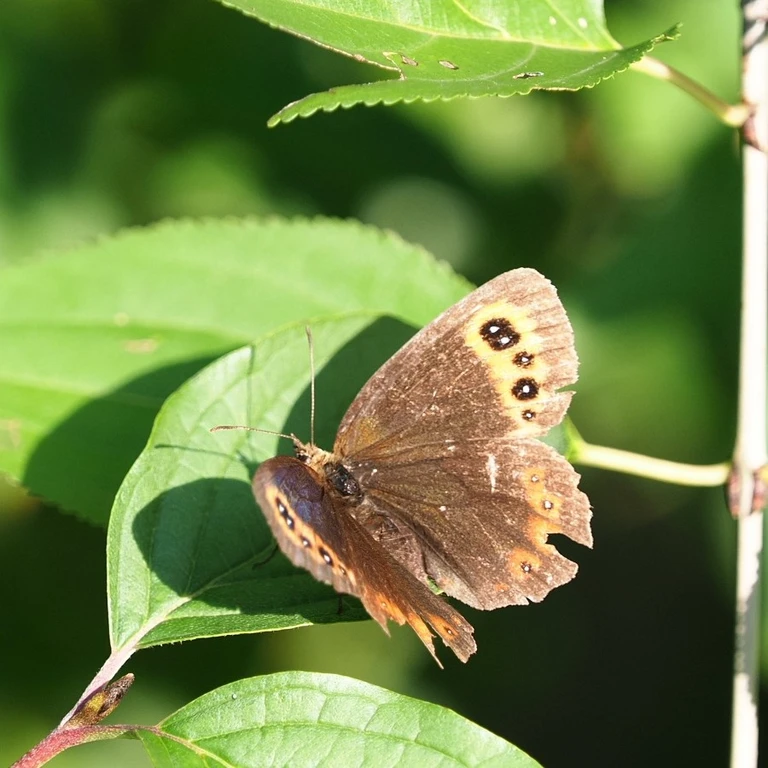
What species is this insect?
Erebia aethiops
